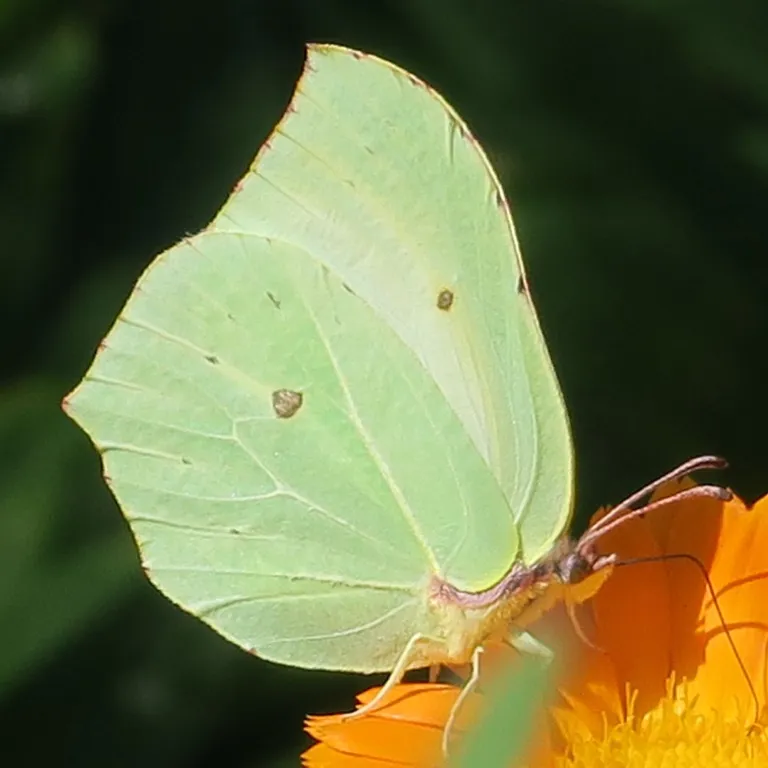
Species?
Gonepteryx rhamni
